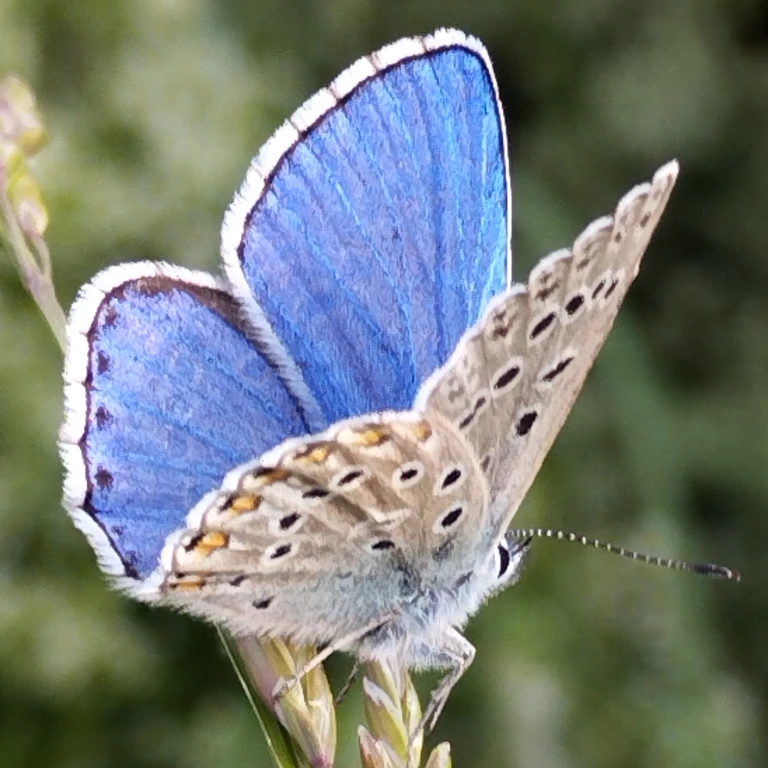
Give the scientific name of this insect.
Lysandra bellargus
